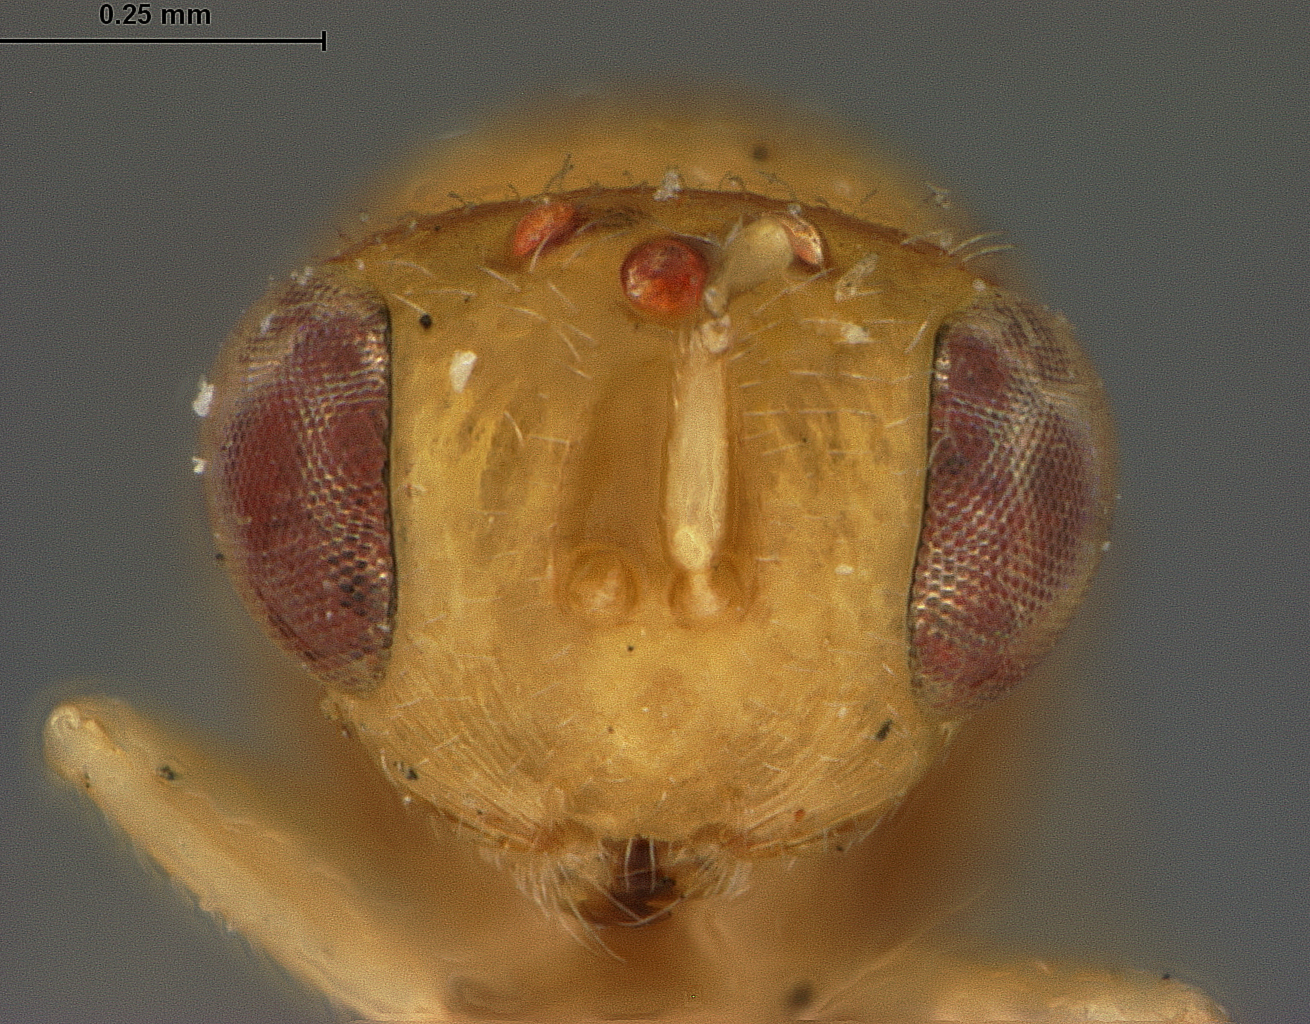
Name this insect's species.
Rileya mellea
